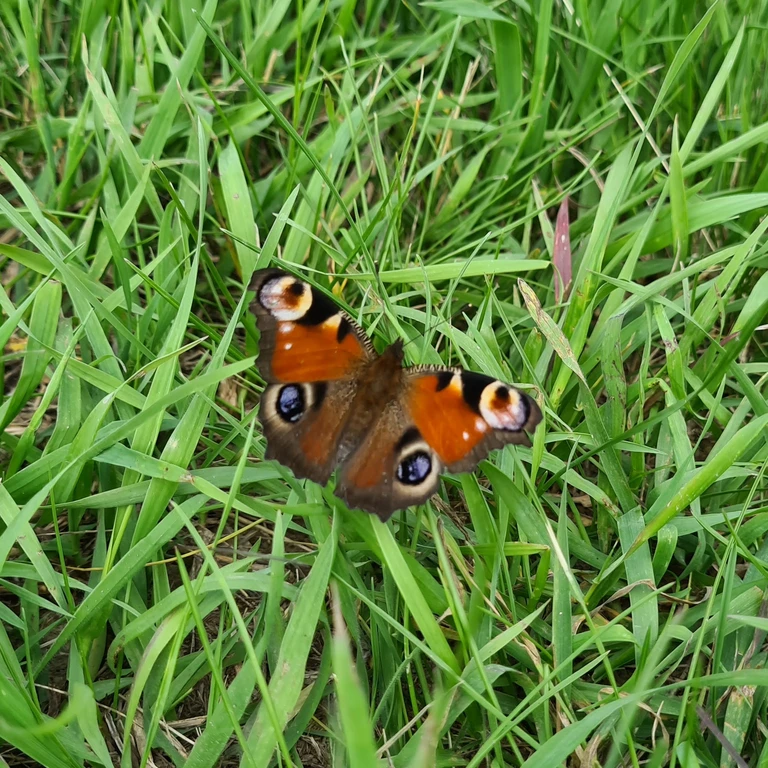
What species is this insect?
Aglais io
